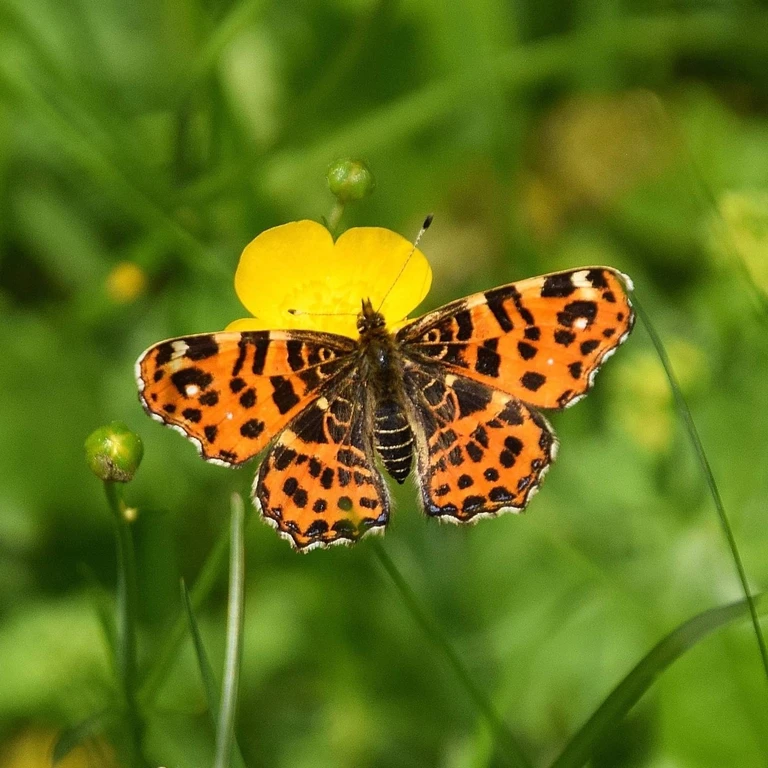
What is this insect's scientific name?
Araschnia levana
